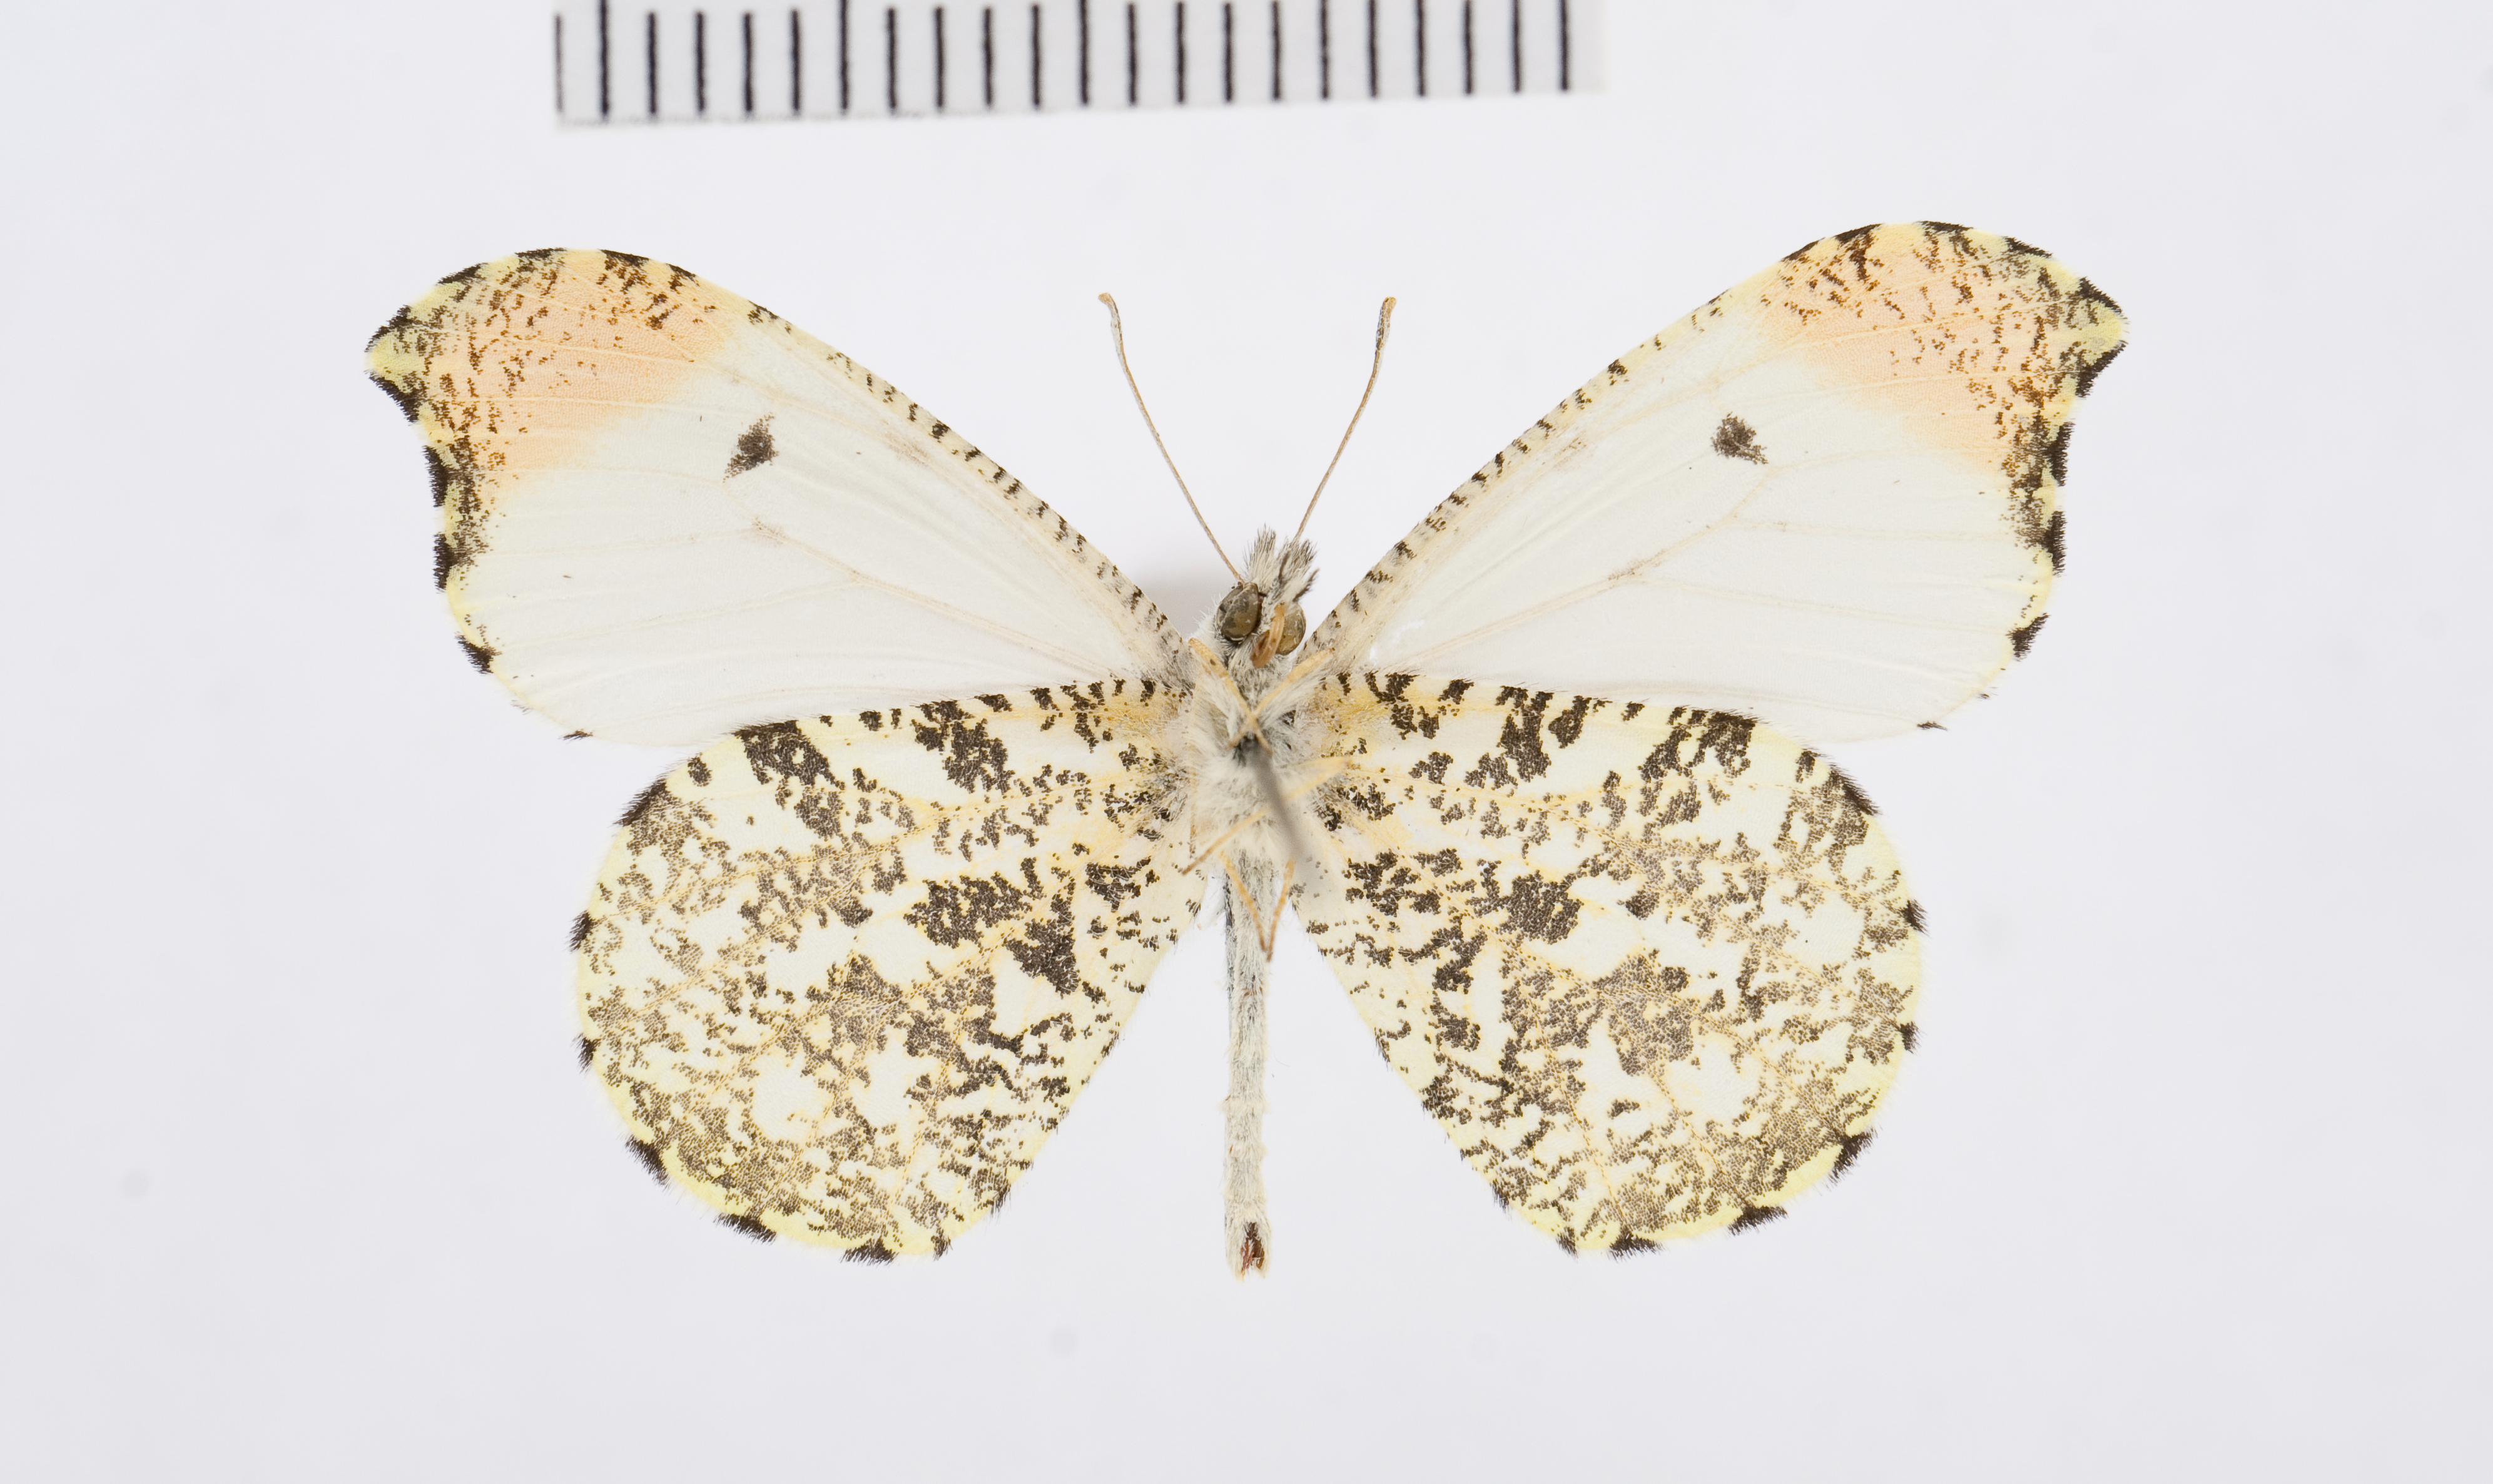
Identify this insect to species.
Anthocharis midea
